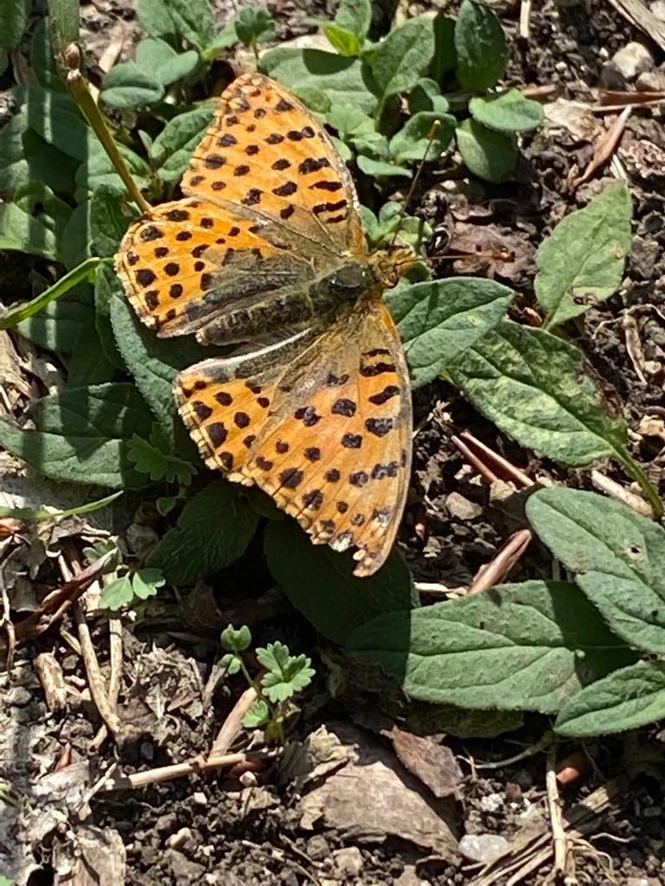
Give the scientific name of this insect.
Issoria lathonia
